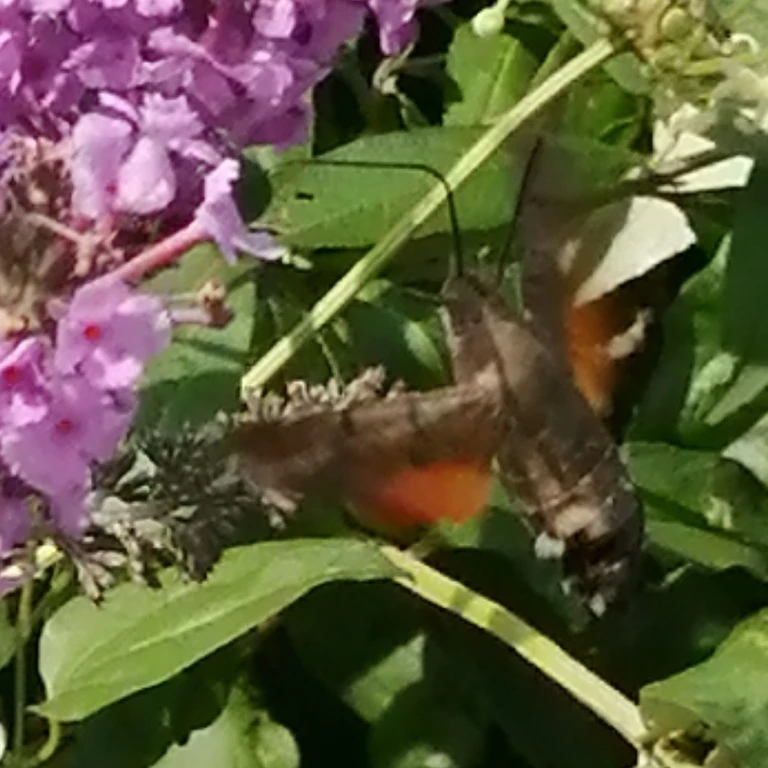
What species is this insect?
Macroglossum stellatarum
